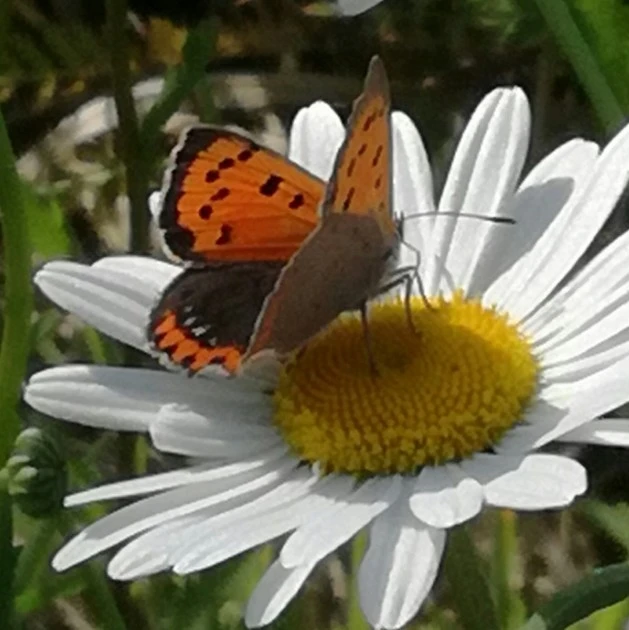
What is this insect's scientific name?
Lycaena phlaeas
